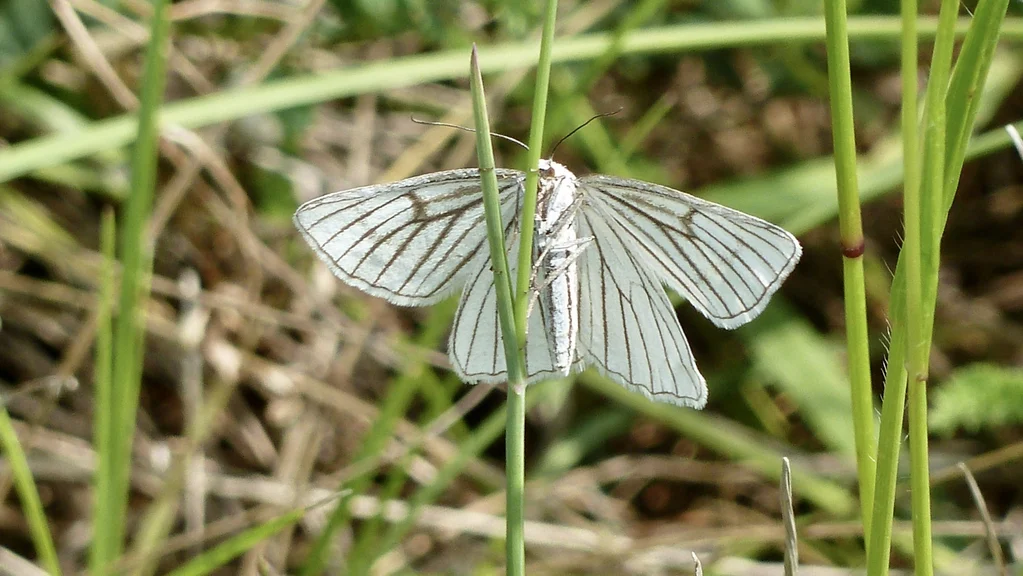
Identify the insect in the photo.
Siona lineata
